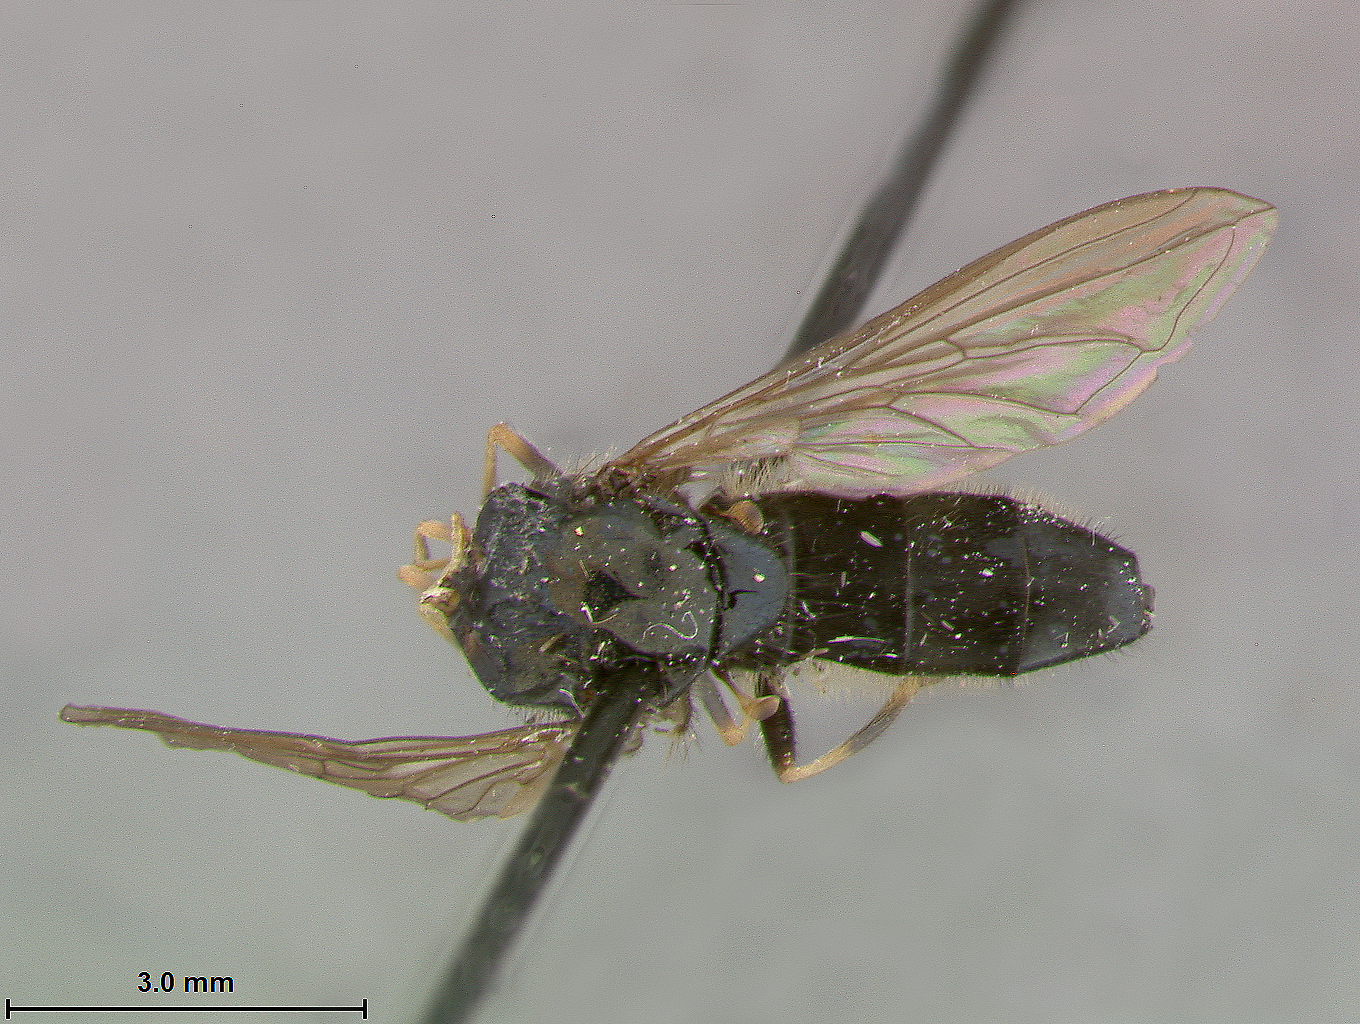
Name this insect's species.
Cheilosia mupinensis
